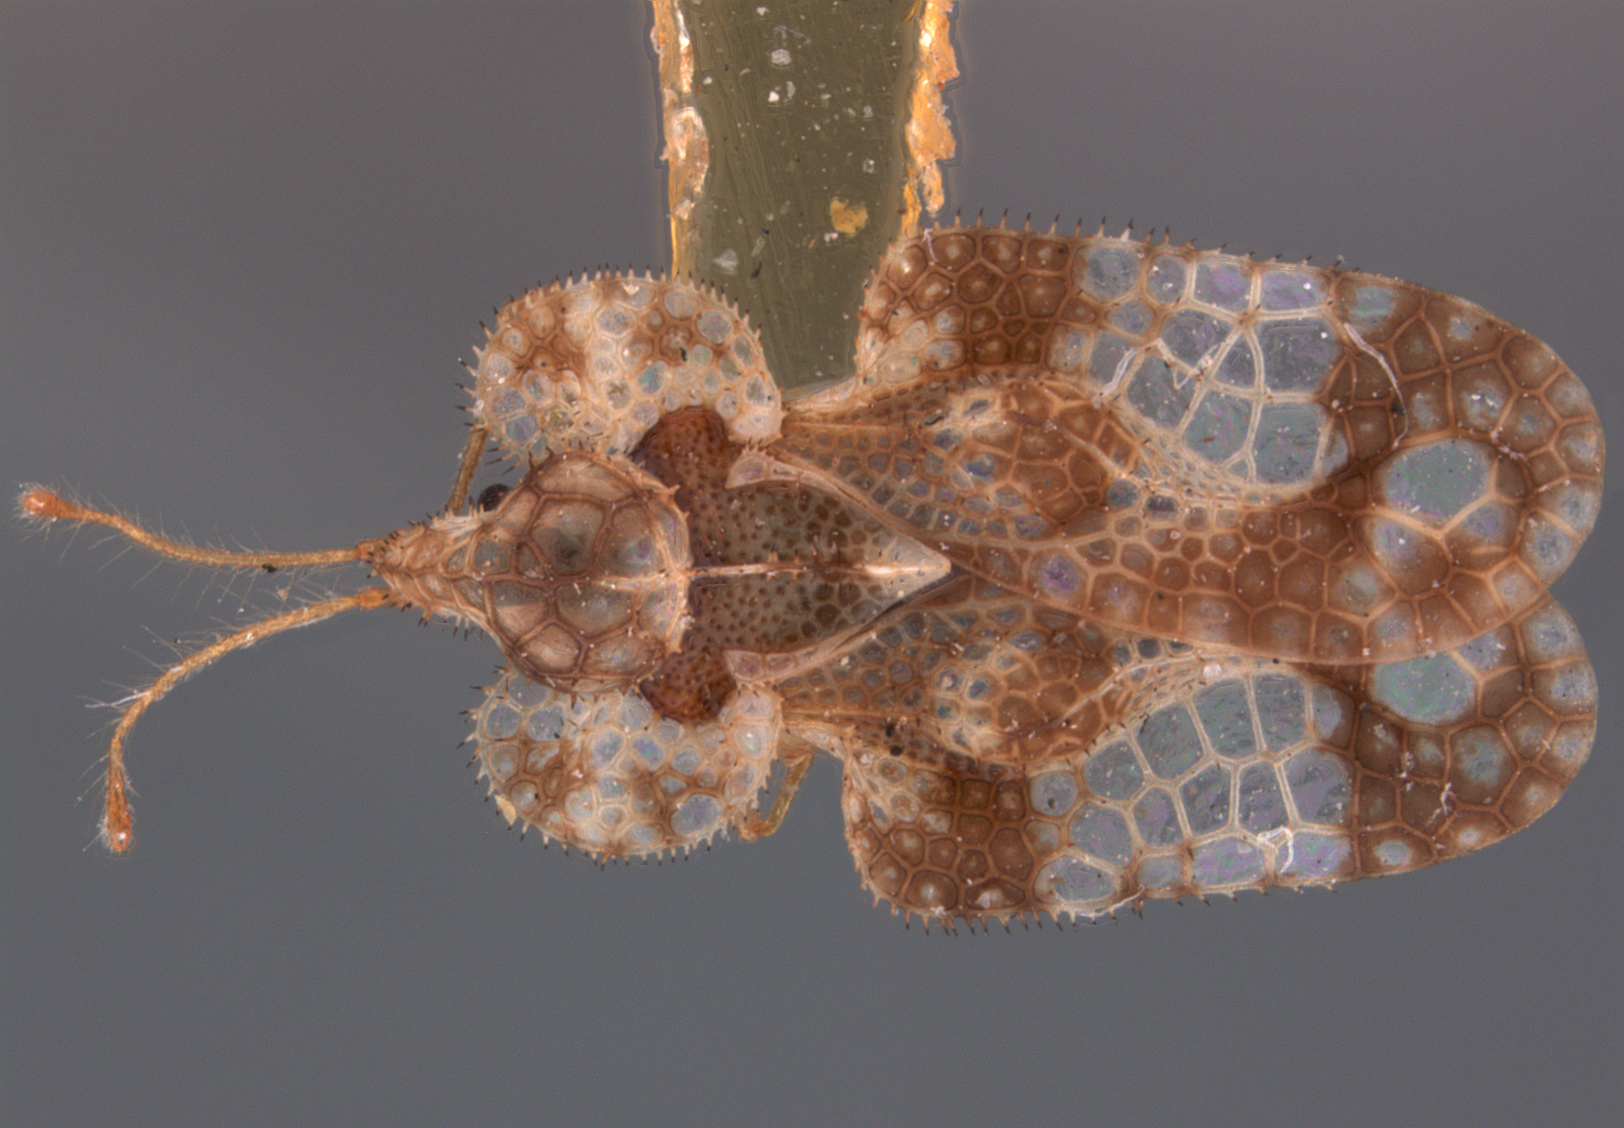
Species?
Corythucha celtidis
